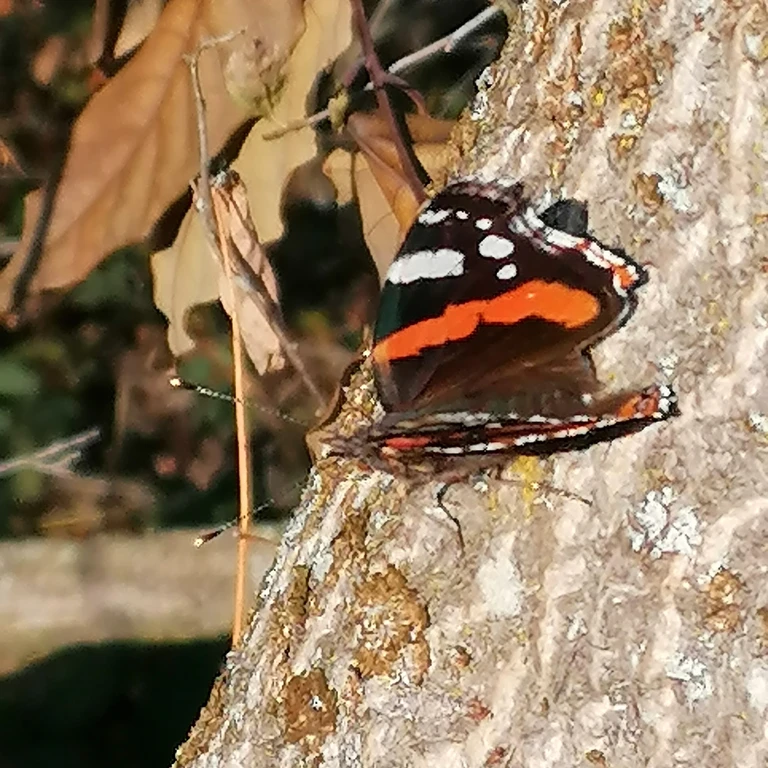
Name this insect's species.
Vanessa atalanta
